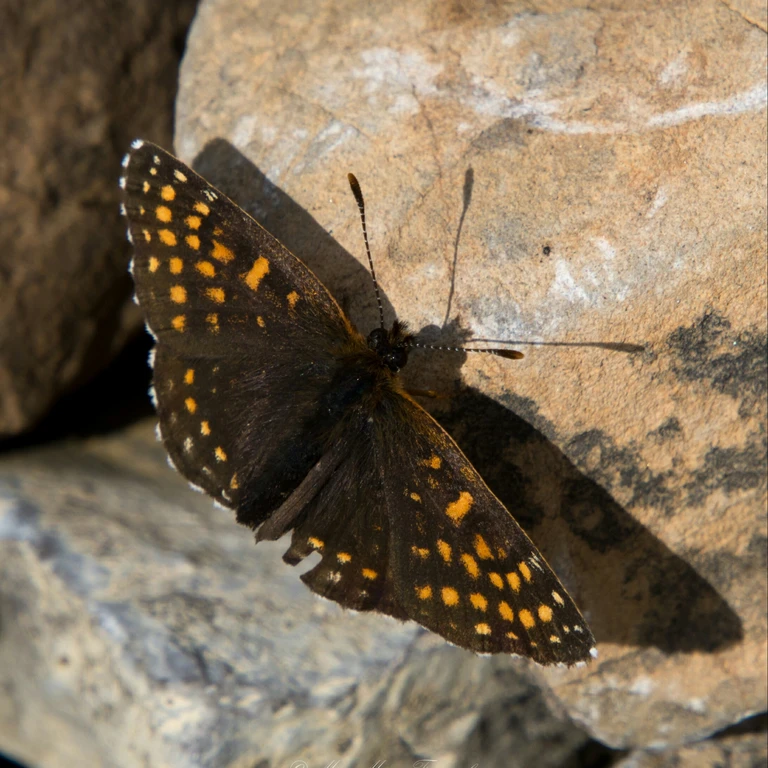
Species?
Melitaea diamina
